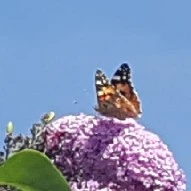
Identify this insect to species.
Vanessa cardui
